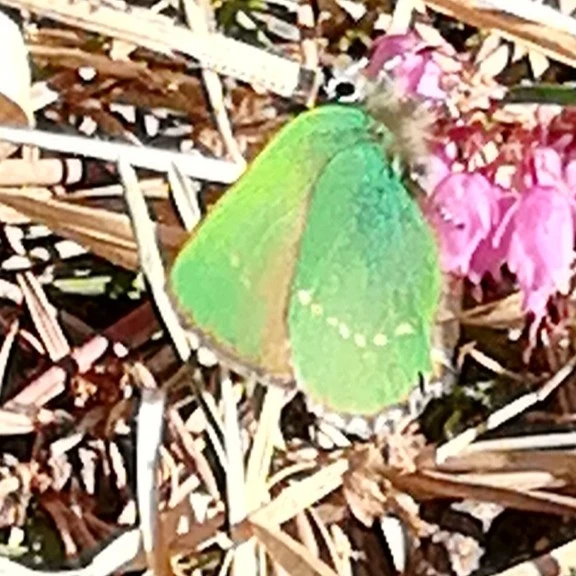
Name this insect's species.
Callophrys rubi
